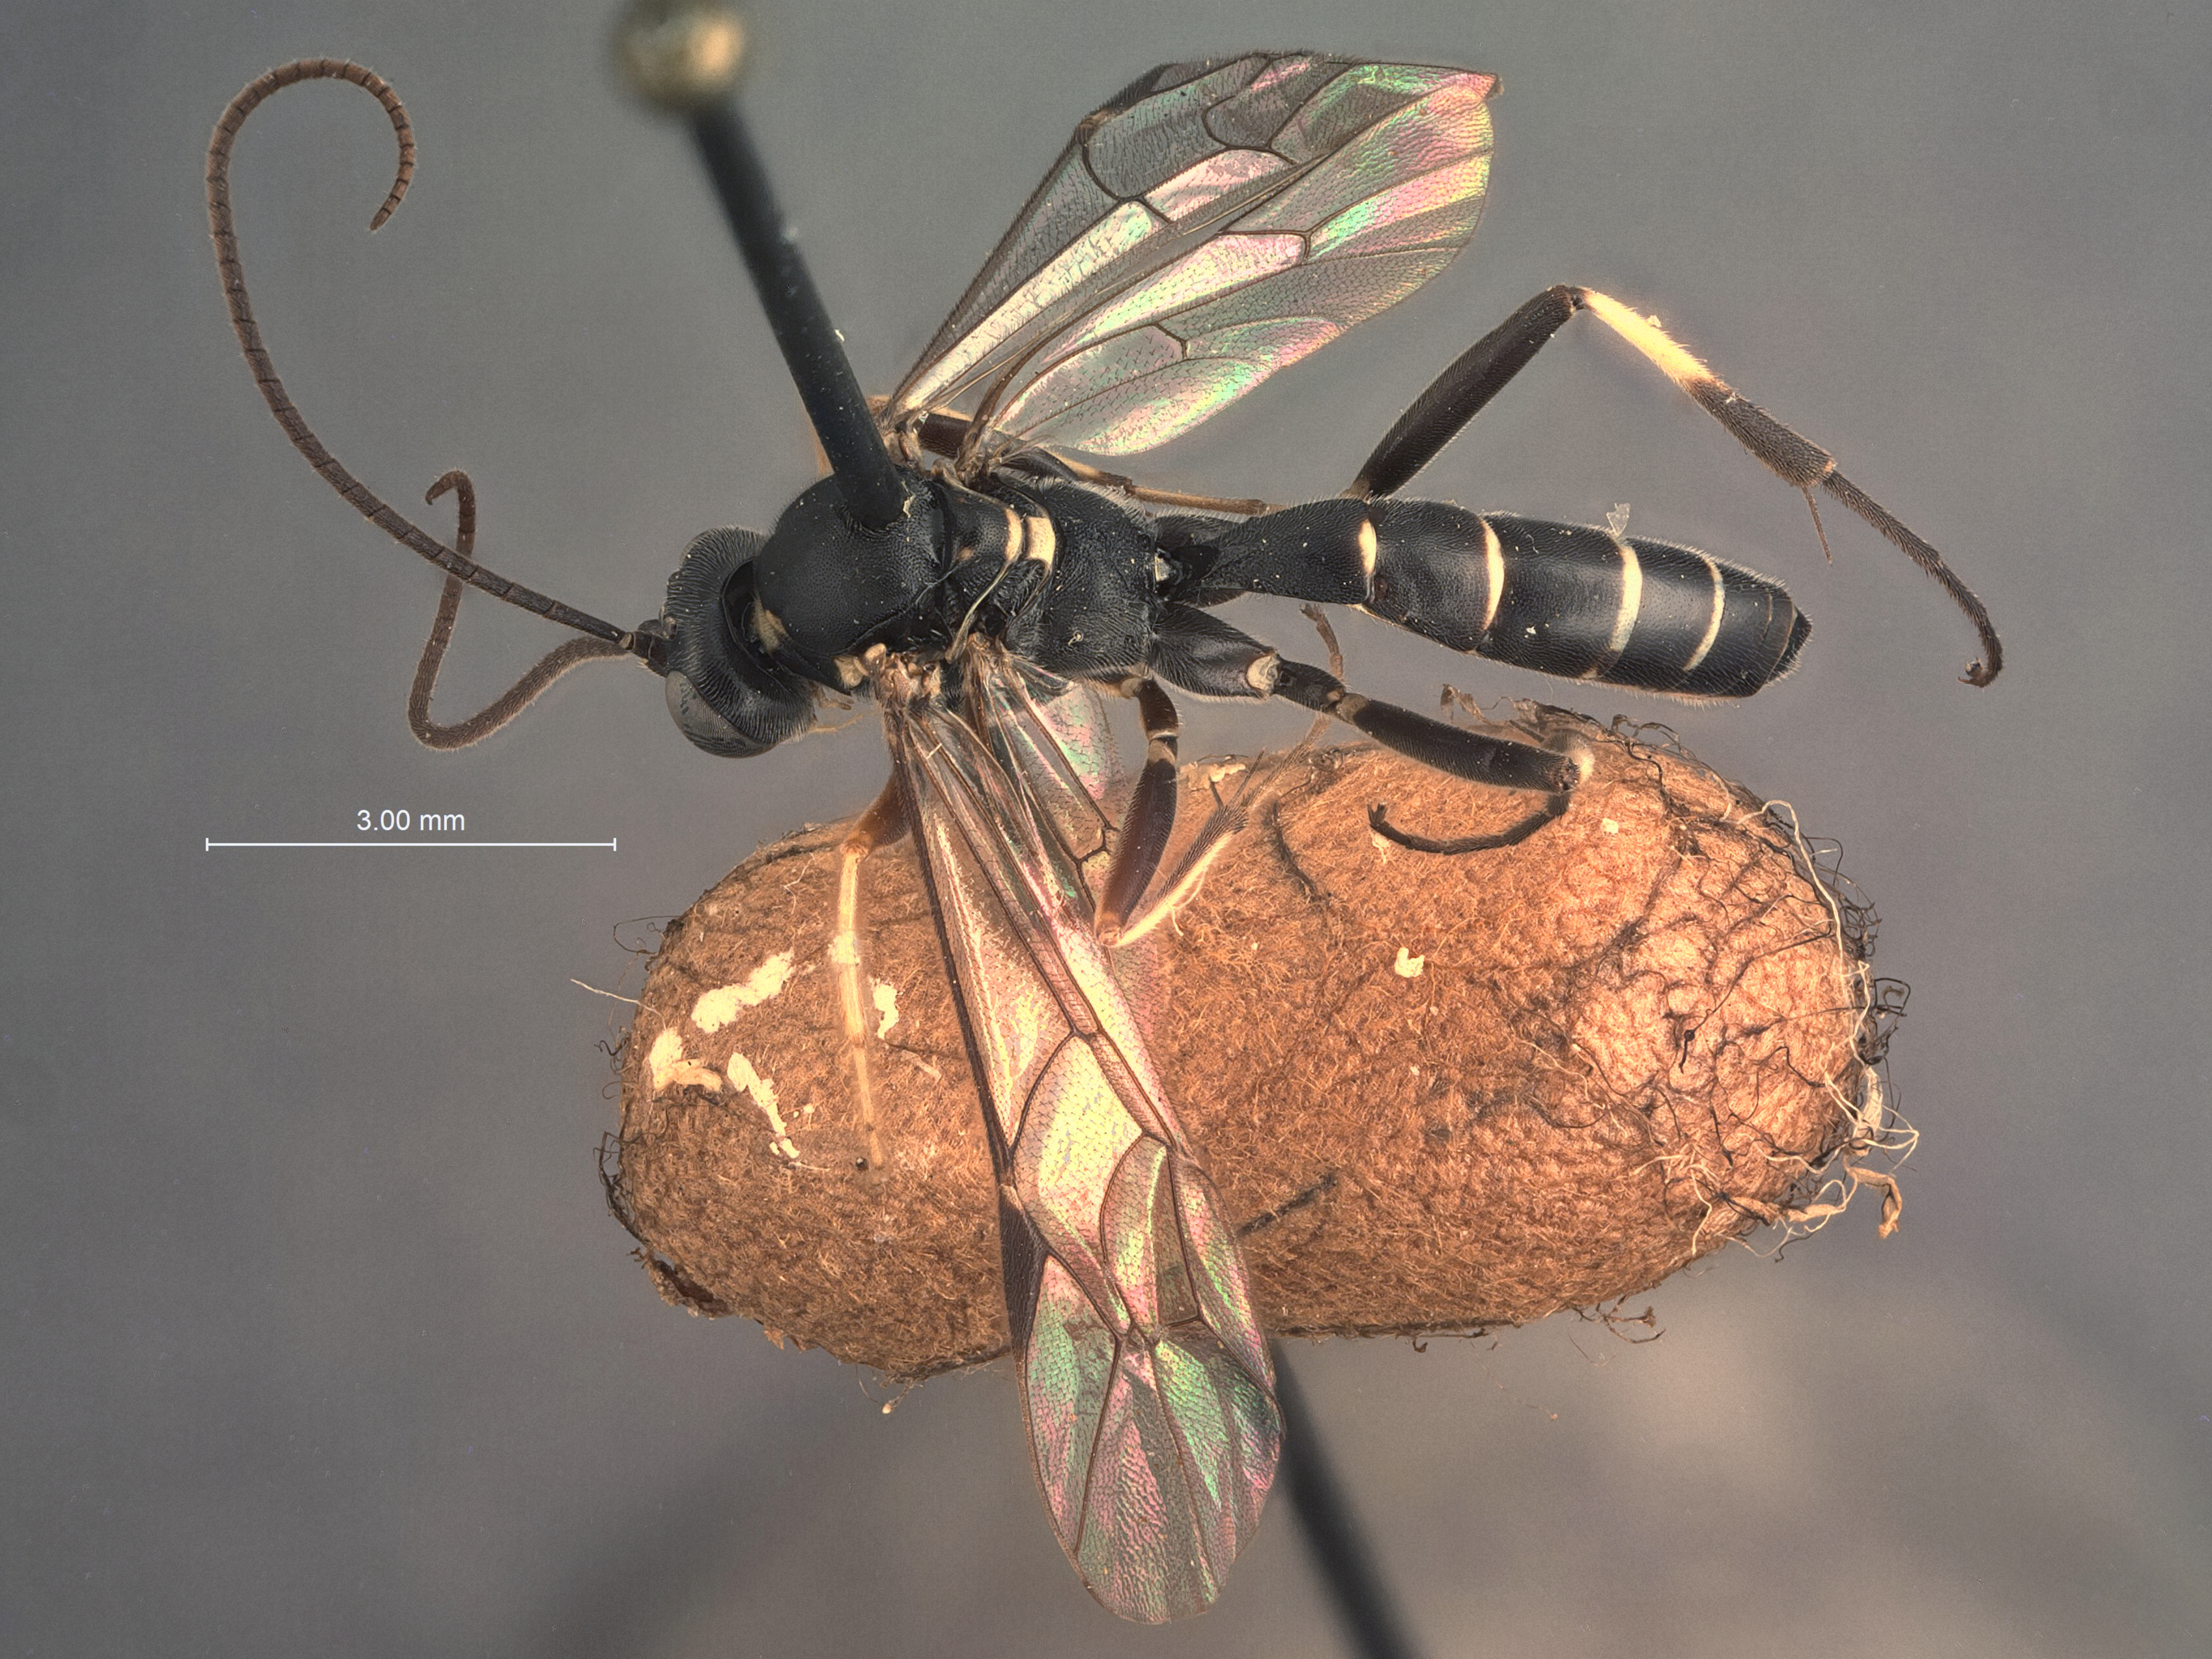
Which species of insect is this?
Lamachus albopictus
